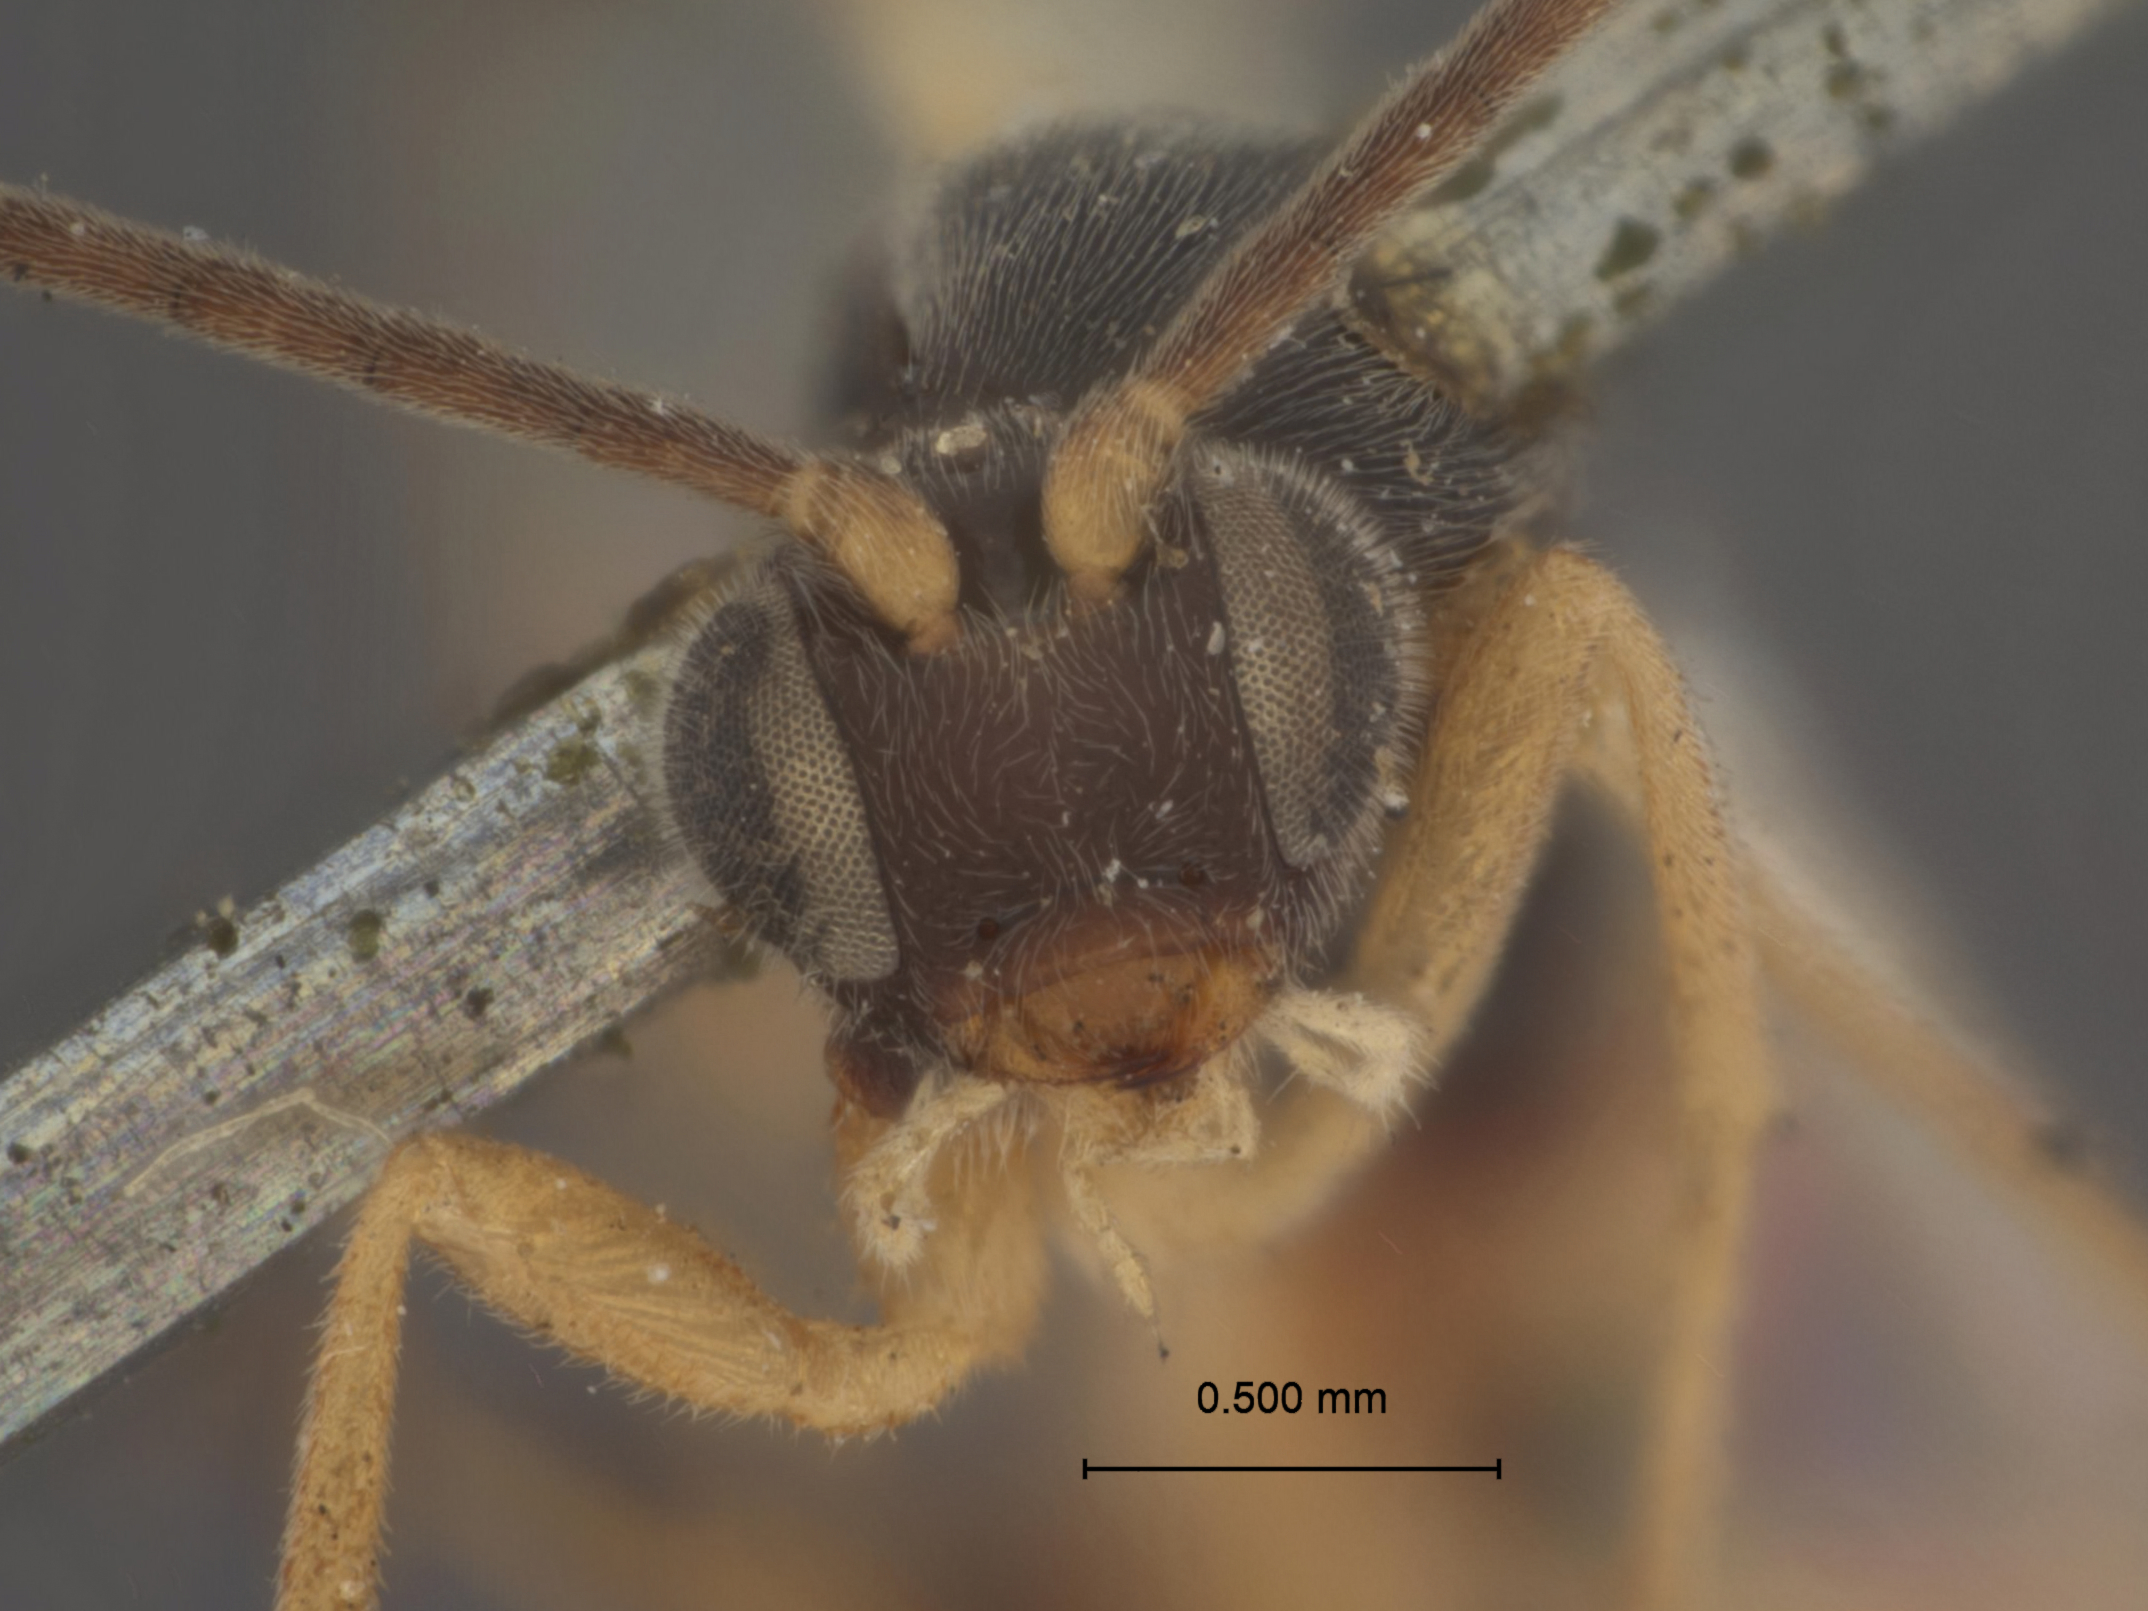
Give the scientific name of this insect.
Apanteles consimilis
